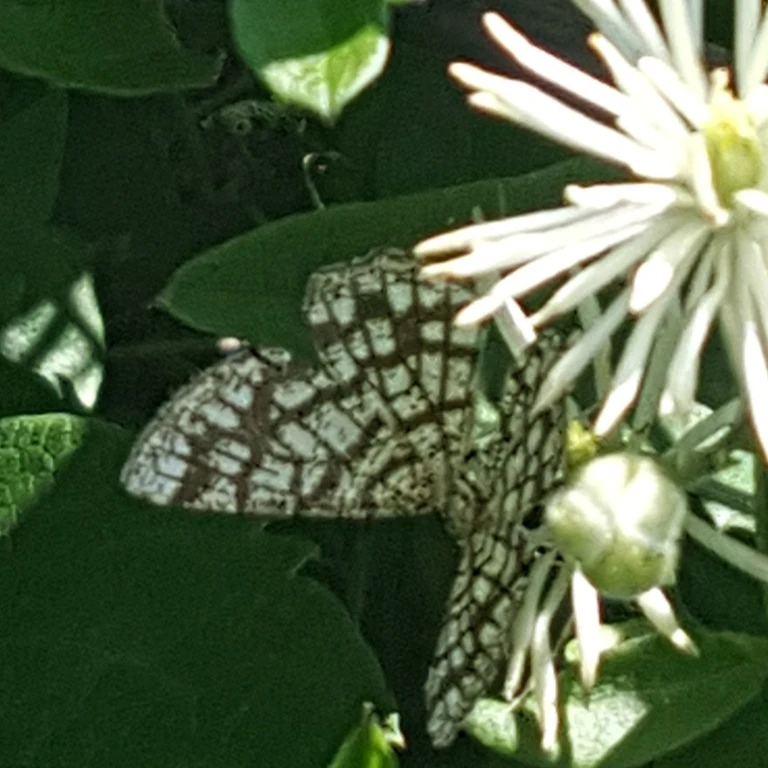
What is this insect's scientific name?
Chiasmia clathrata
